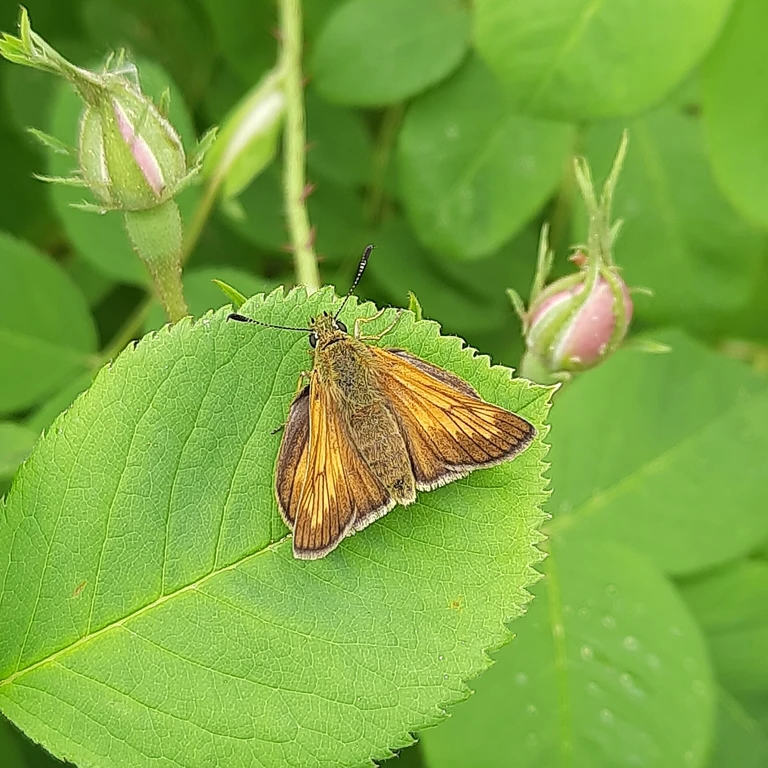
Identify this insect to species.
Ochlodes sylvanus (also Ochlodes venata)
